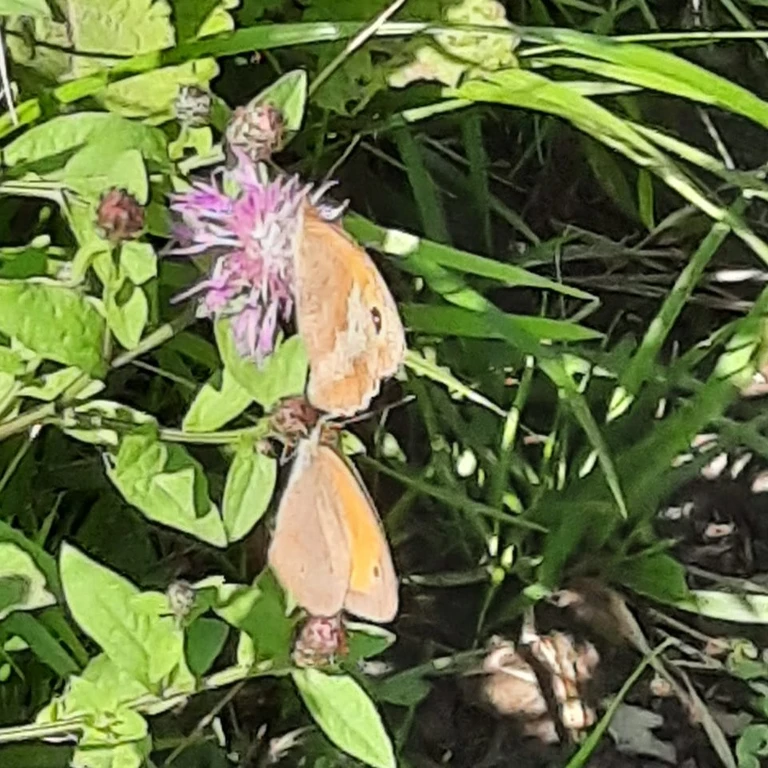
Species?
Maniola jurtina
